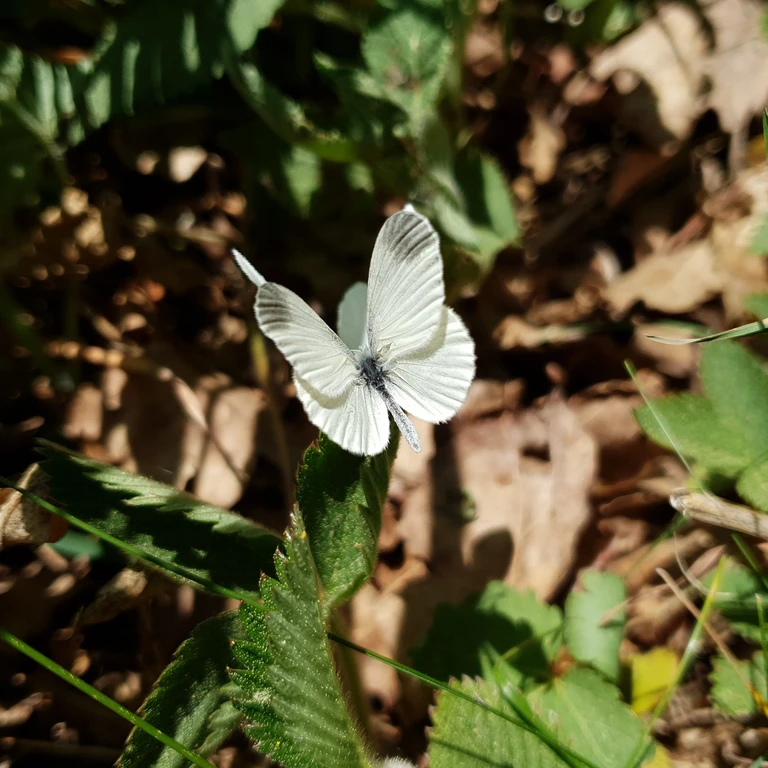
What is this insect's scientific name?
Leptidea sinapis/juvernica
